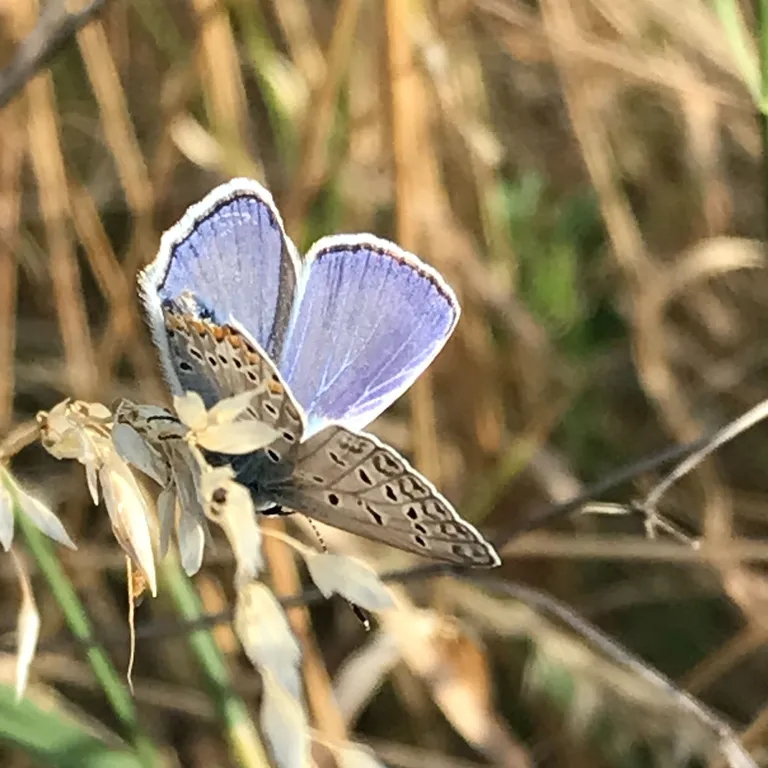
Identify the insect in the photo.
Polyommatus icarus
